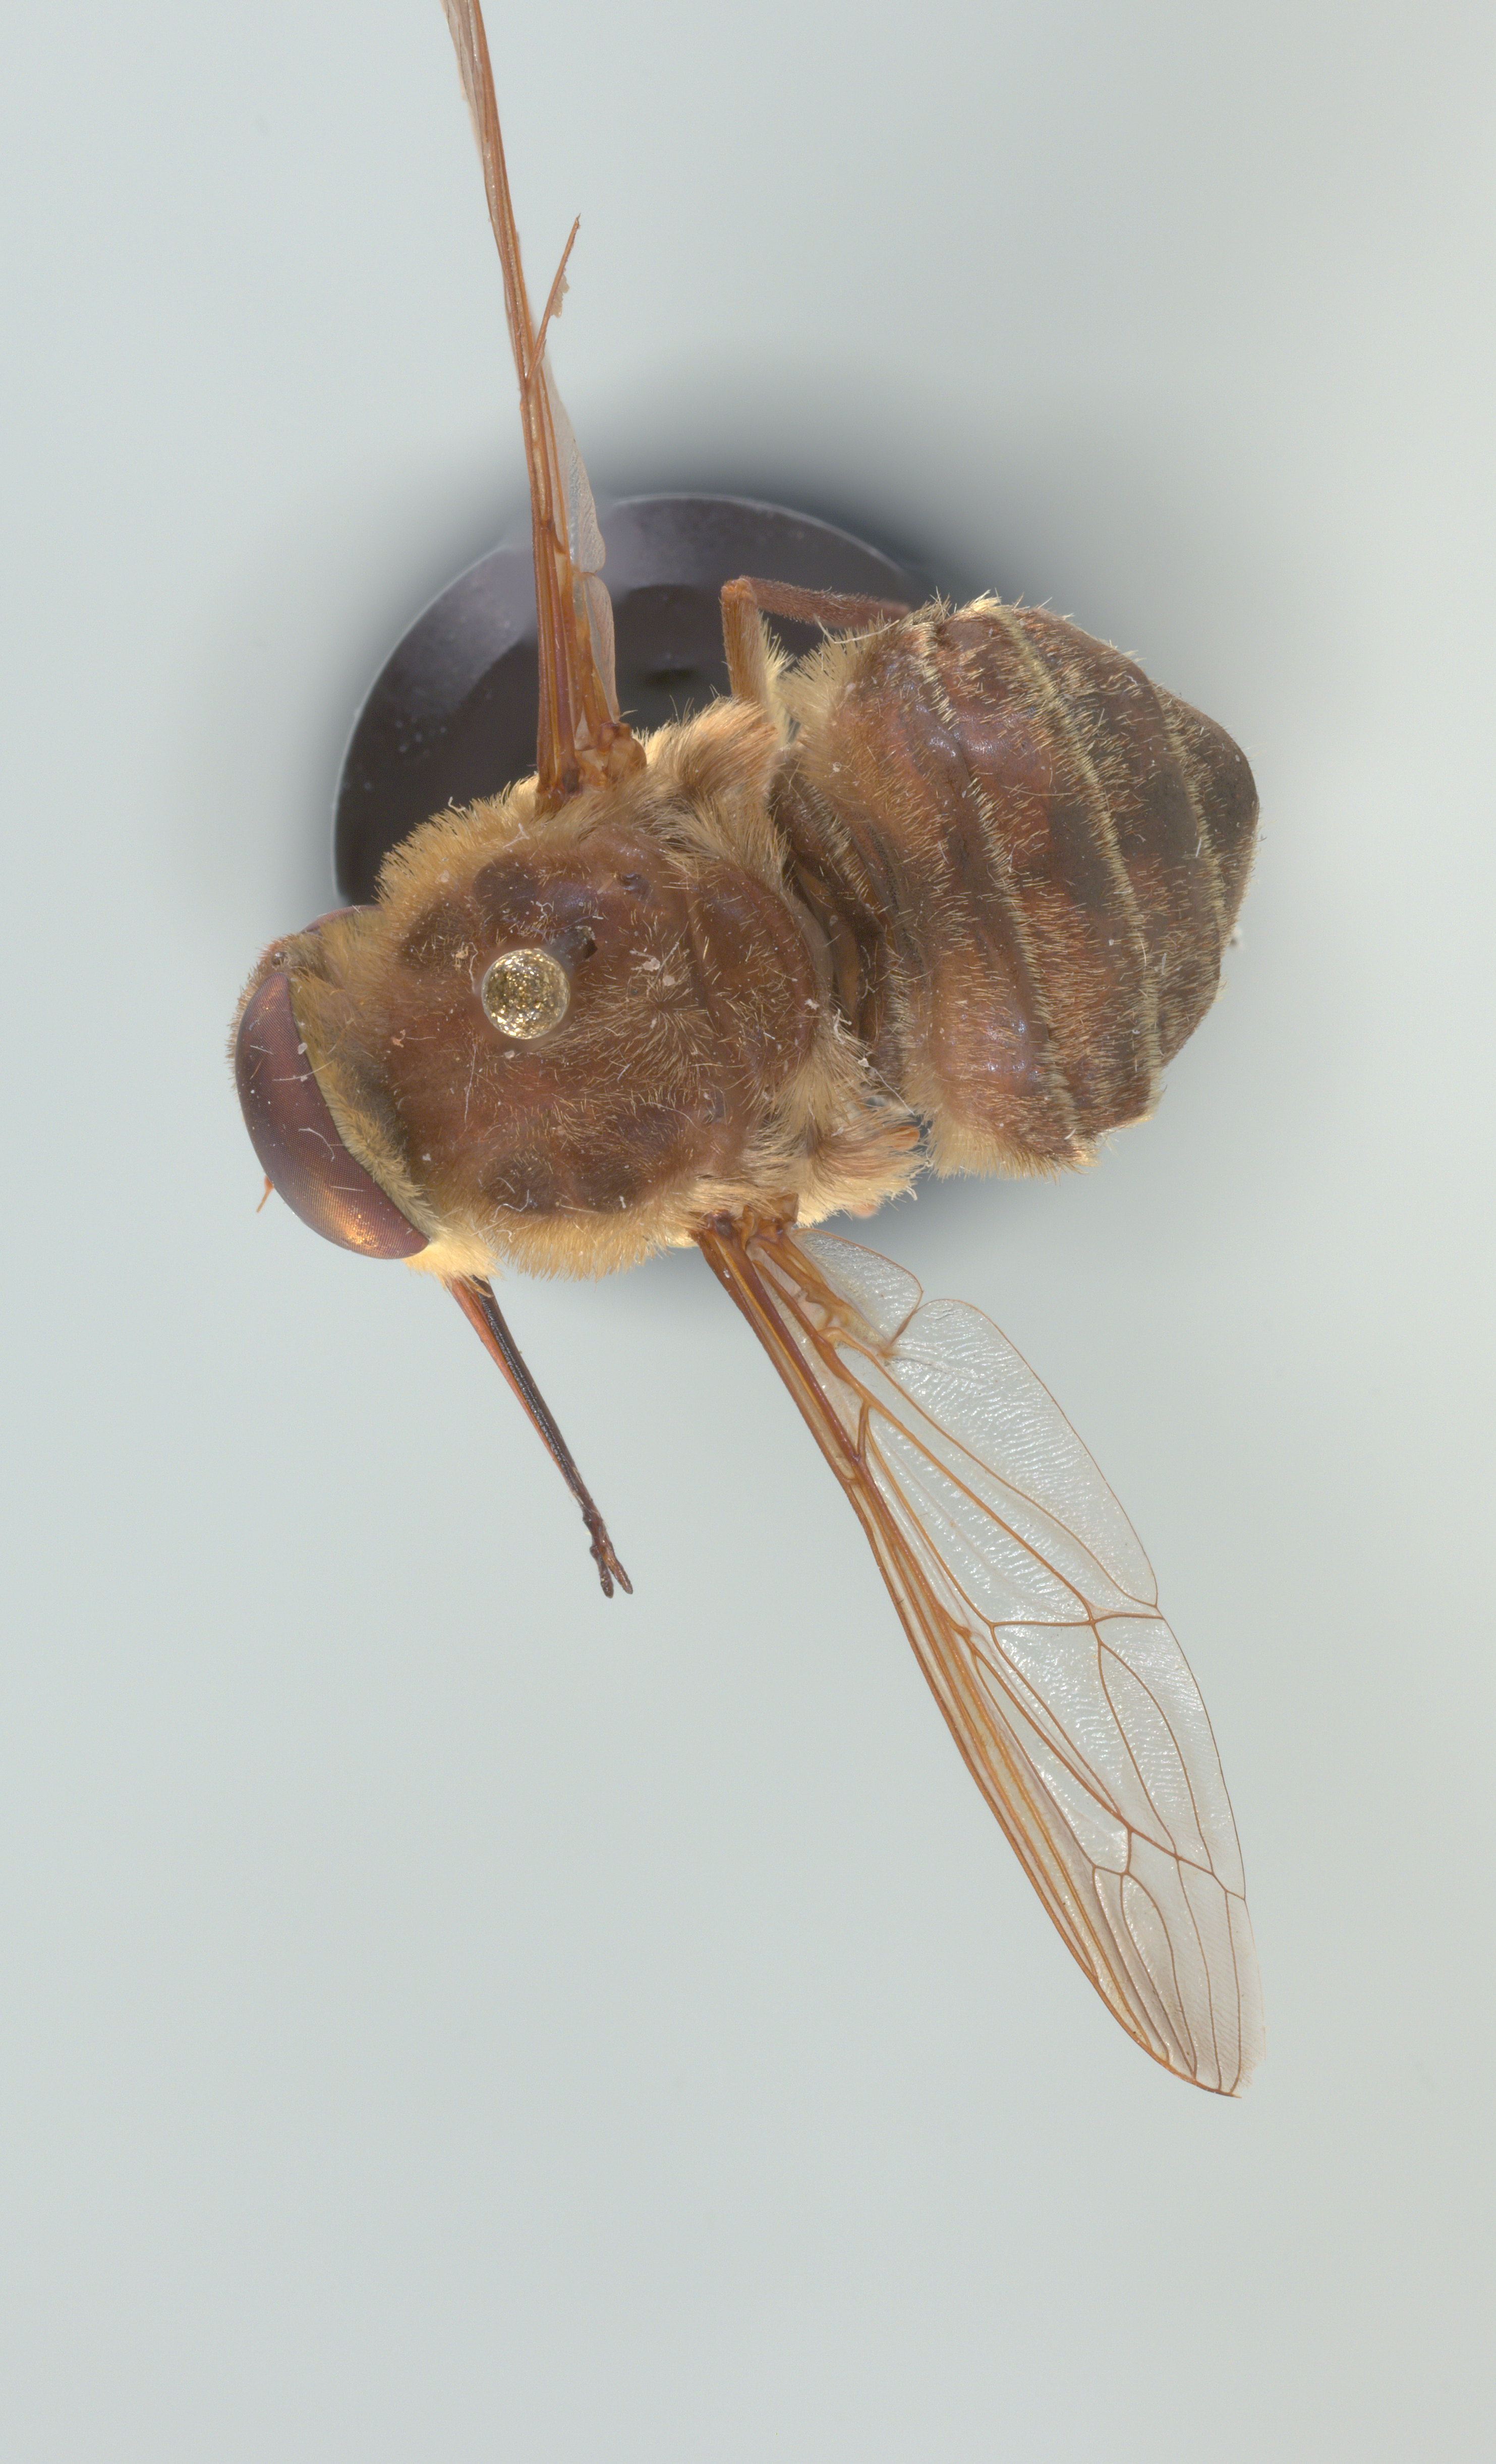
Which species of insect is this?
Neorhynchocephalus volaticus
